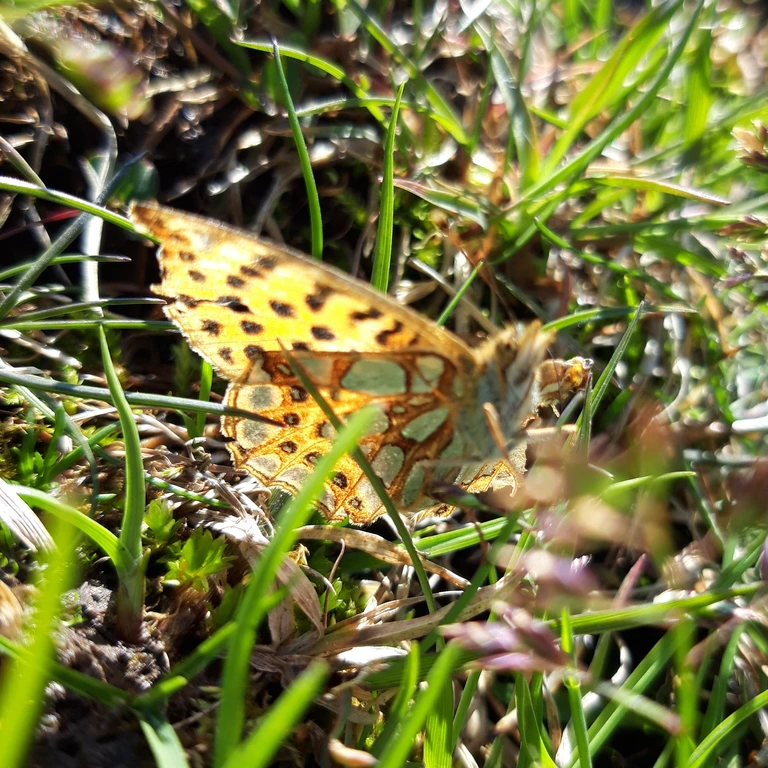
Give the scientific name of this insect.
Issoria lathonia
